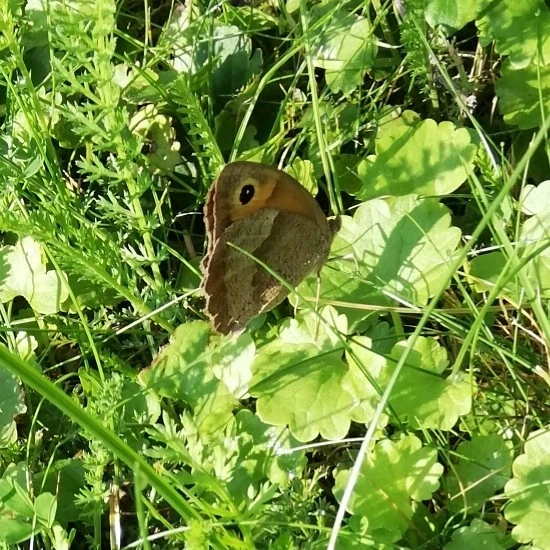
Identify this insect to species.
Maniola jurtina
